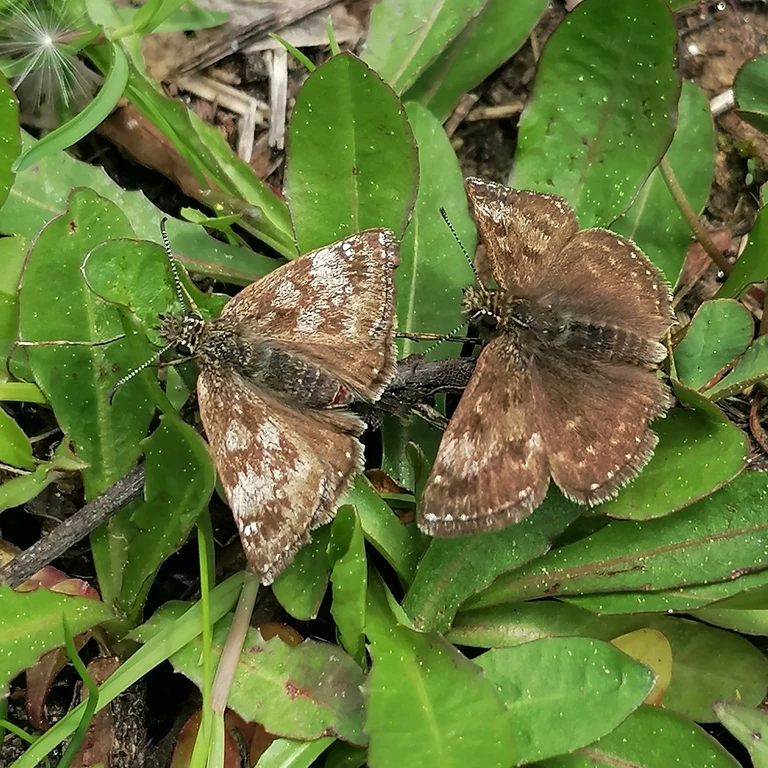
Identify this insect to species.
Erynnis tages
